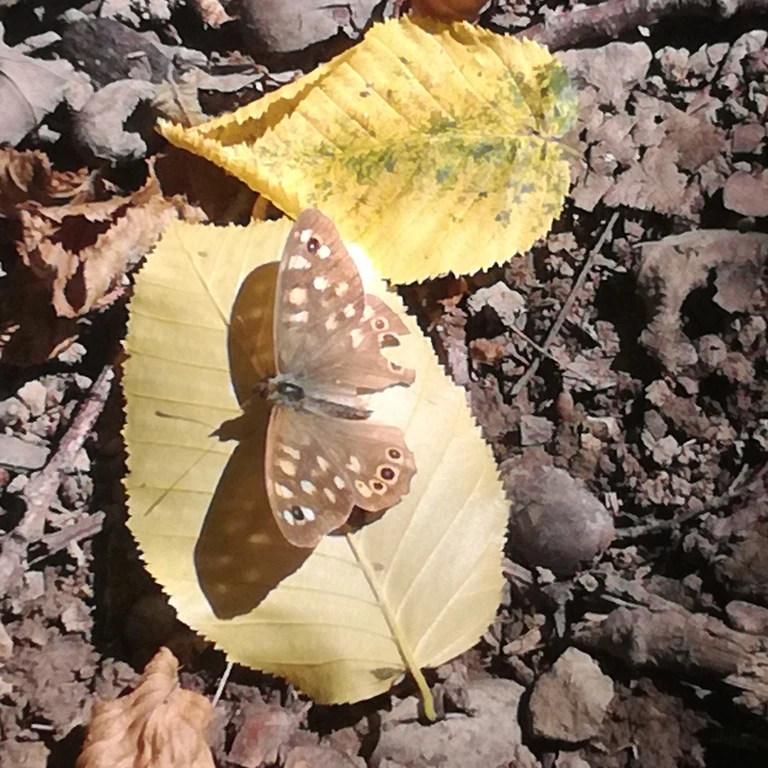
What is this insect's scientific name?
Pararge aegeria
